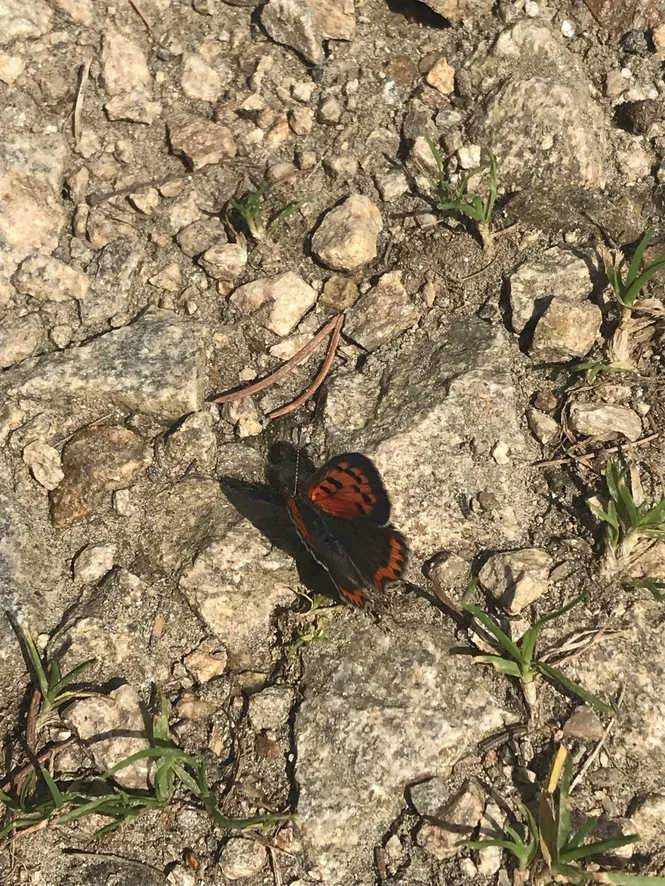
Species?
Lycaena phlaeas
